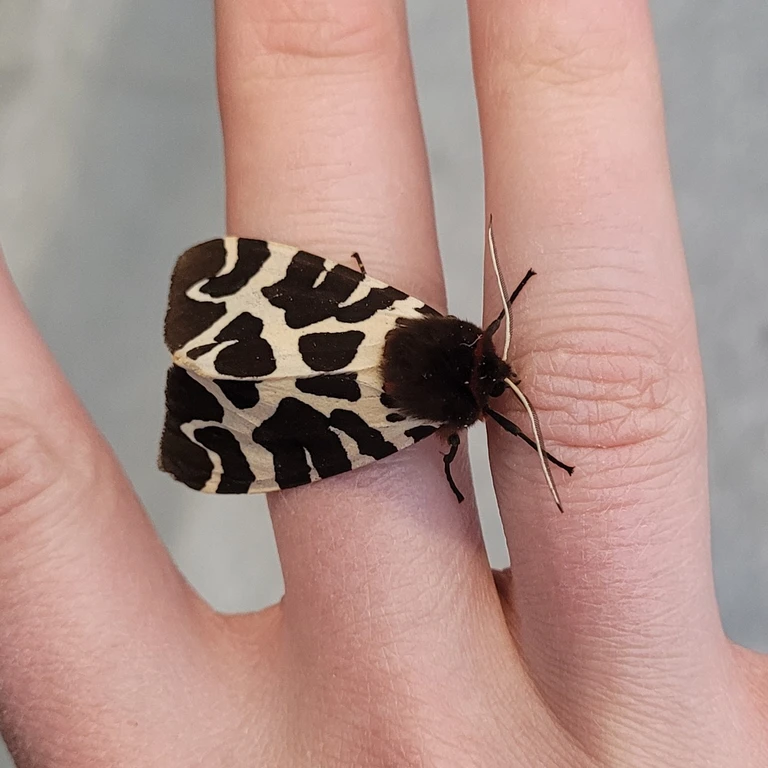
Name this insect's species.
Arctia caja
